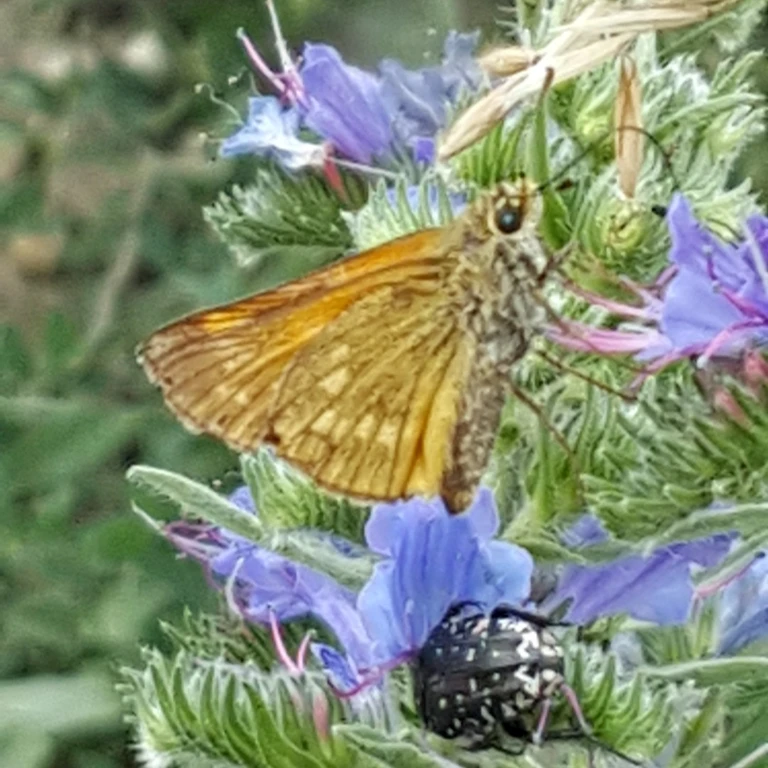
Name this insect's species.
Ochlodes sylvanus (also Ochlodes venata)
